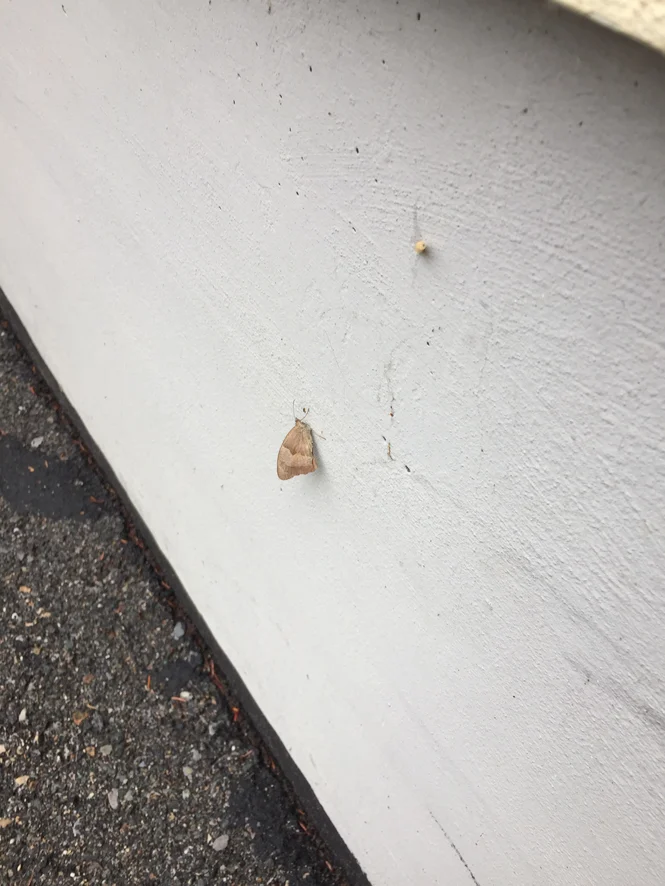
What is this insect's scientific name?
Maniola jurtina
